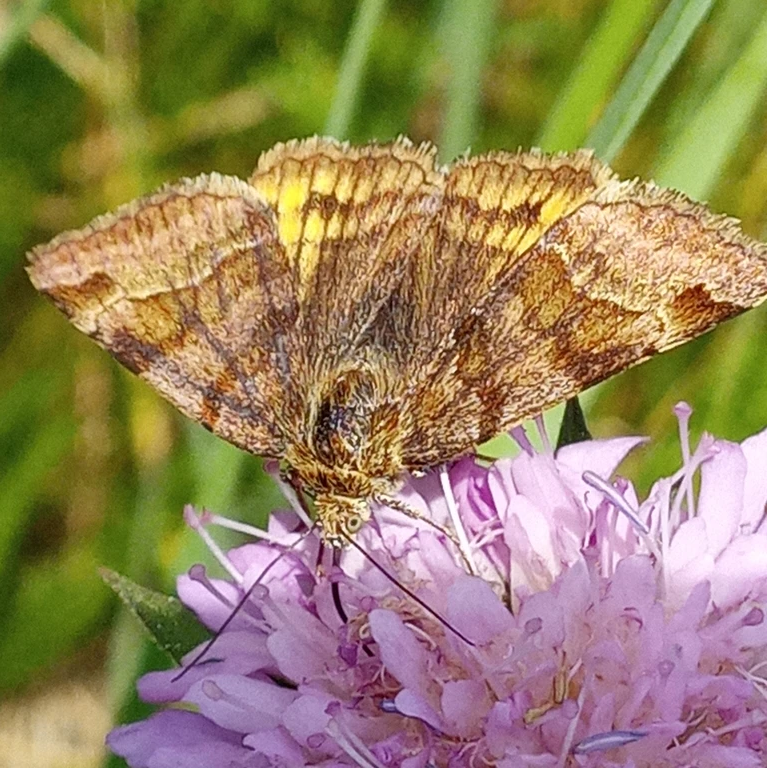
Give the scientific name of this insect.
Euclidia glyphica
